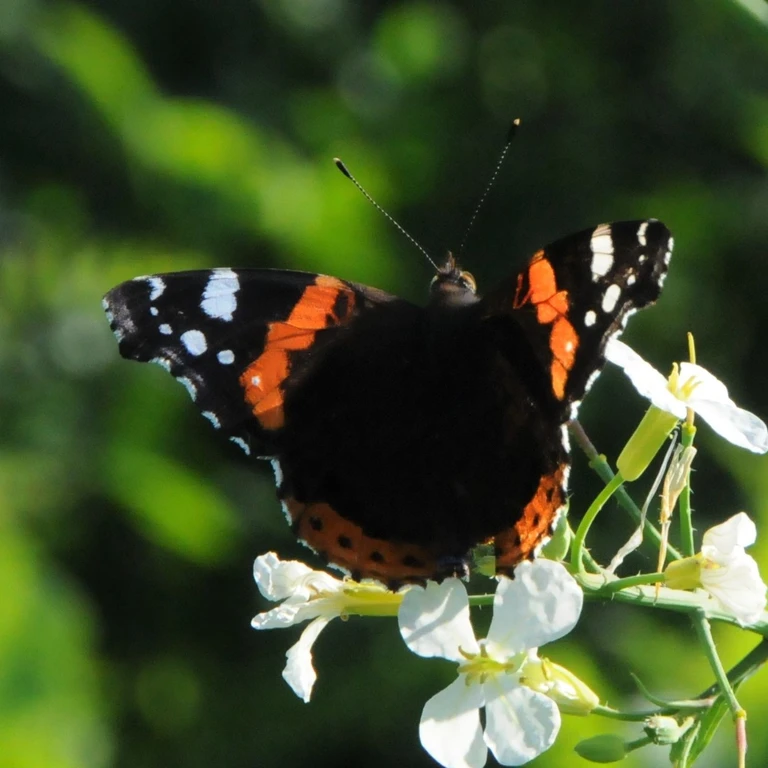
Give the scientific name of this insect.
Vanessa atalanta
